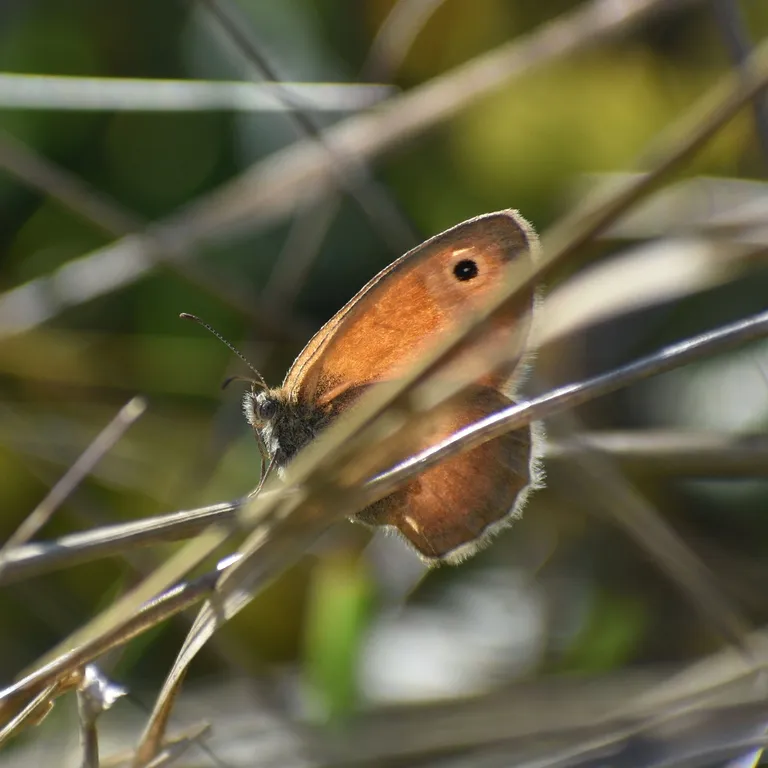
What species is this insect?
Coenonympha pamphilus
